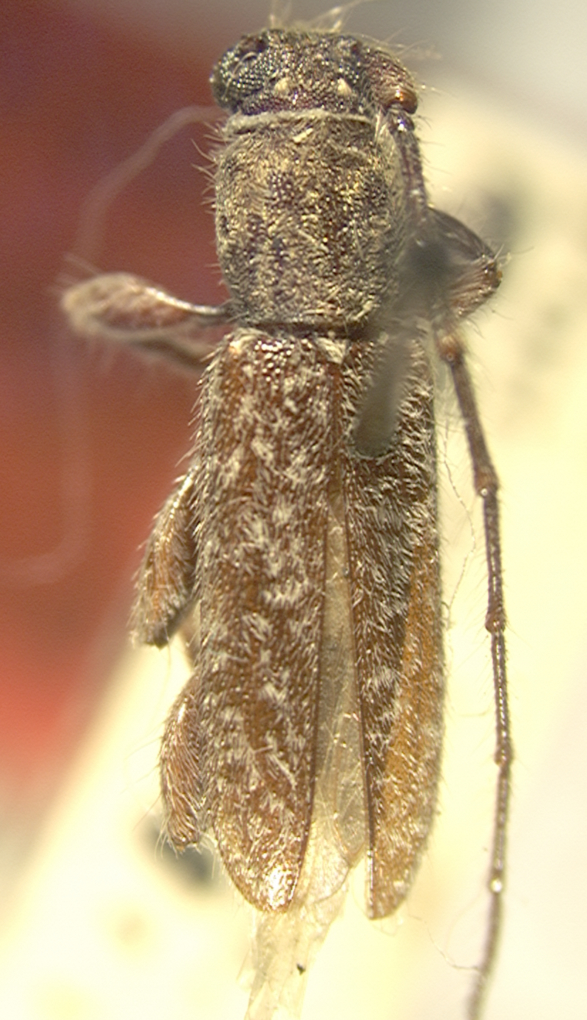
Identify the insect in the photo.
Trichophoroides dozieri (also Elaphidion dozieri)
